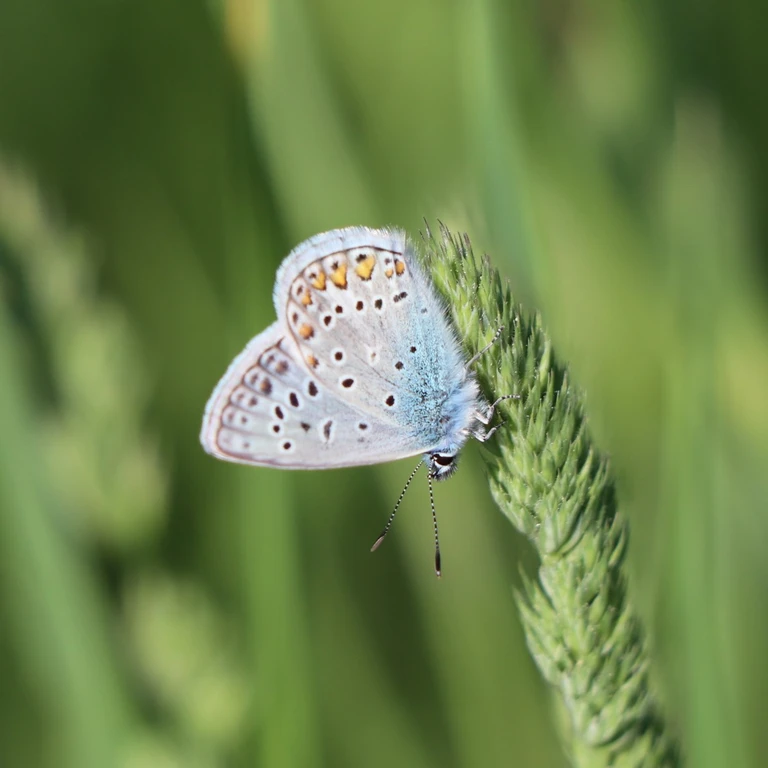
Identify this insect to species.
Polyommatus icarus
